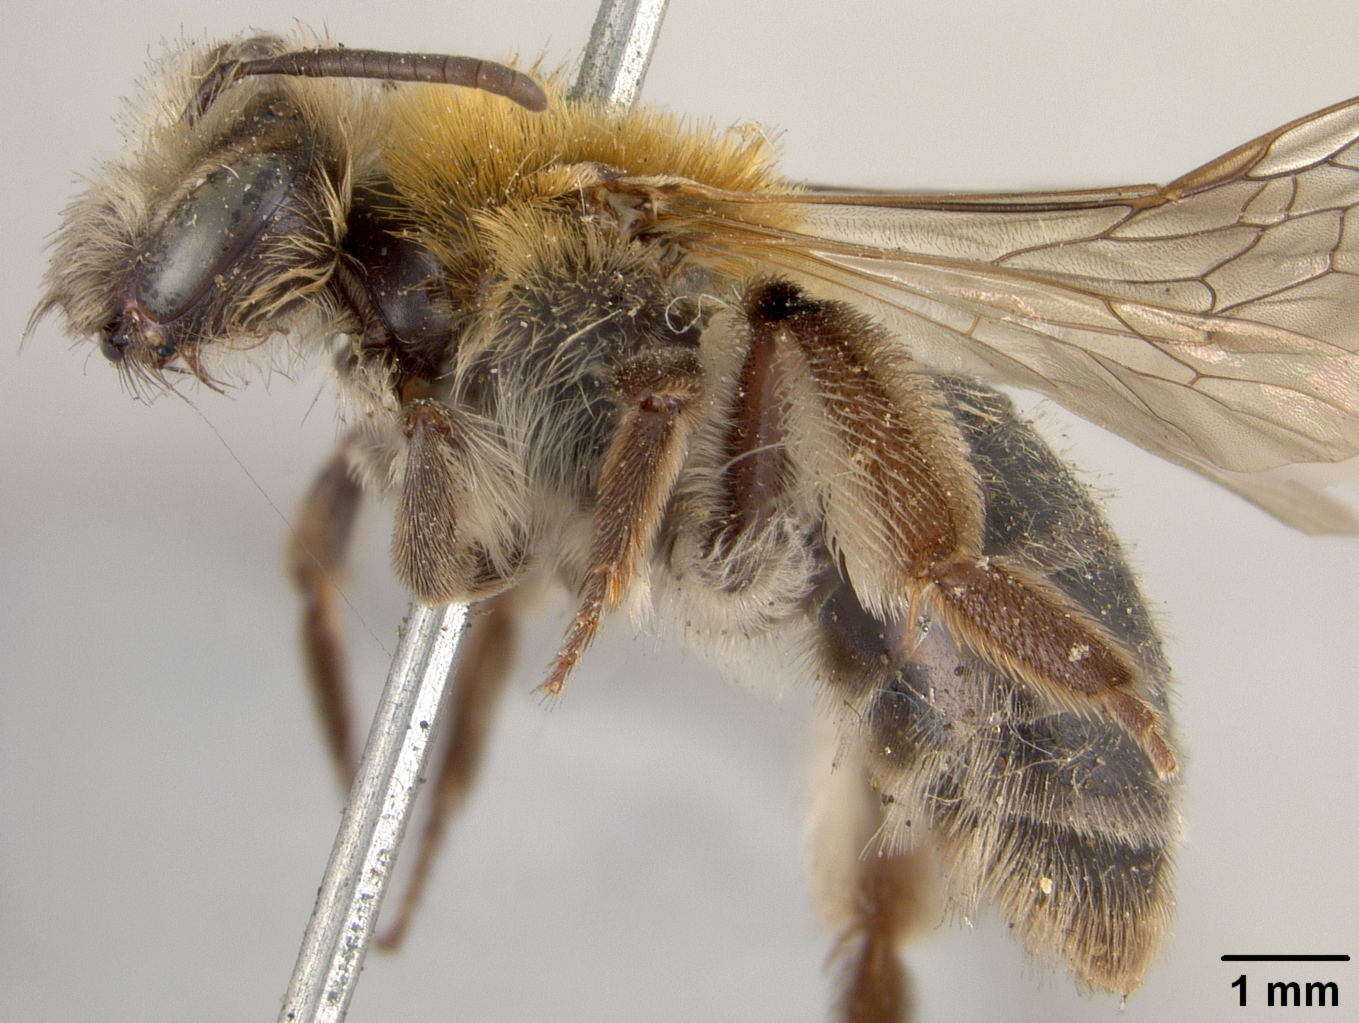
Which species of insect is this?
Andrena angelesia
